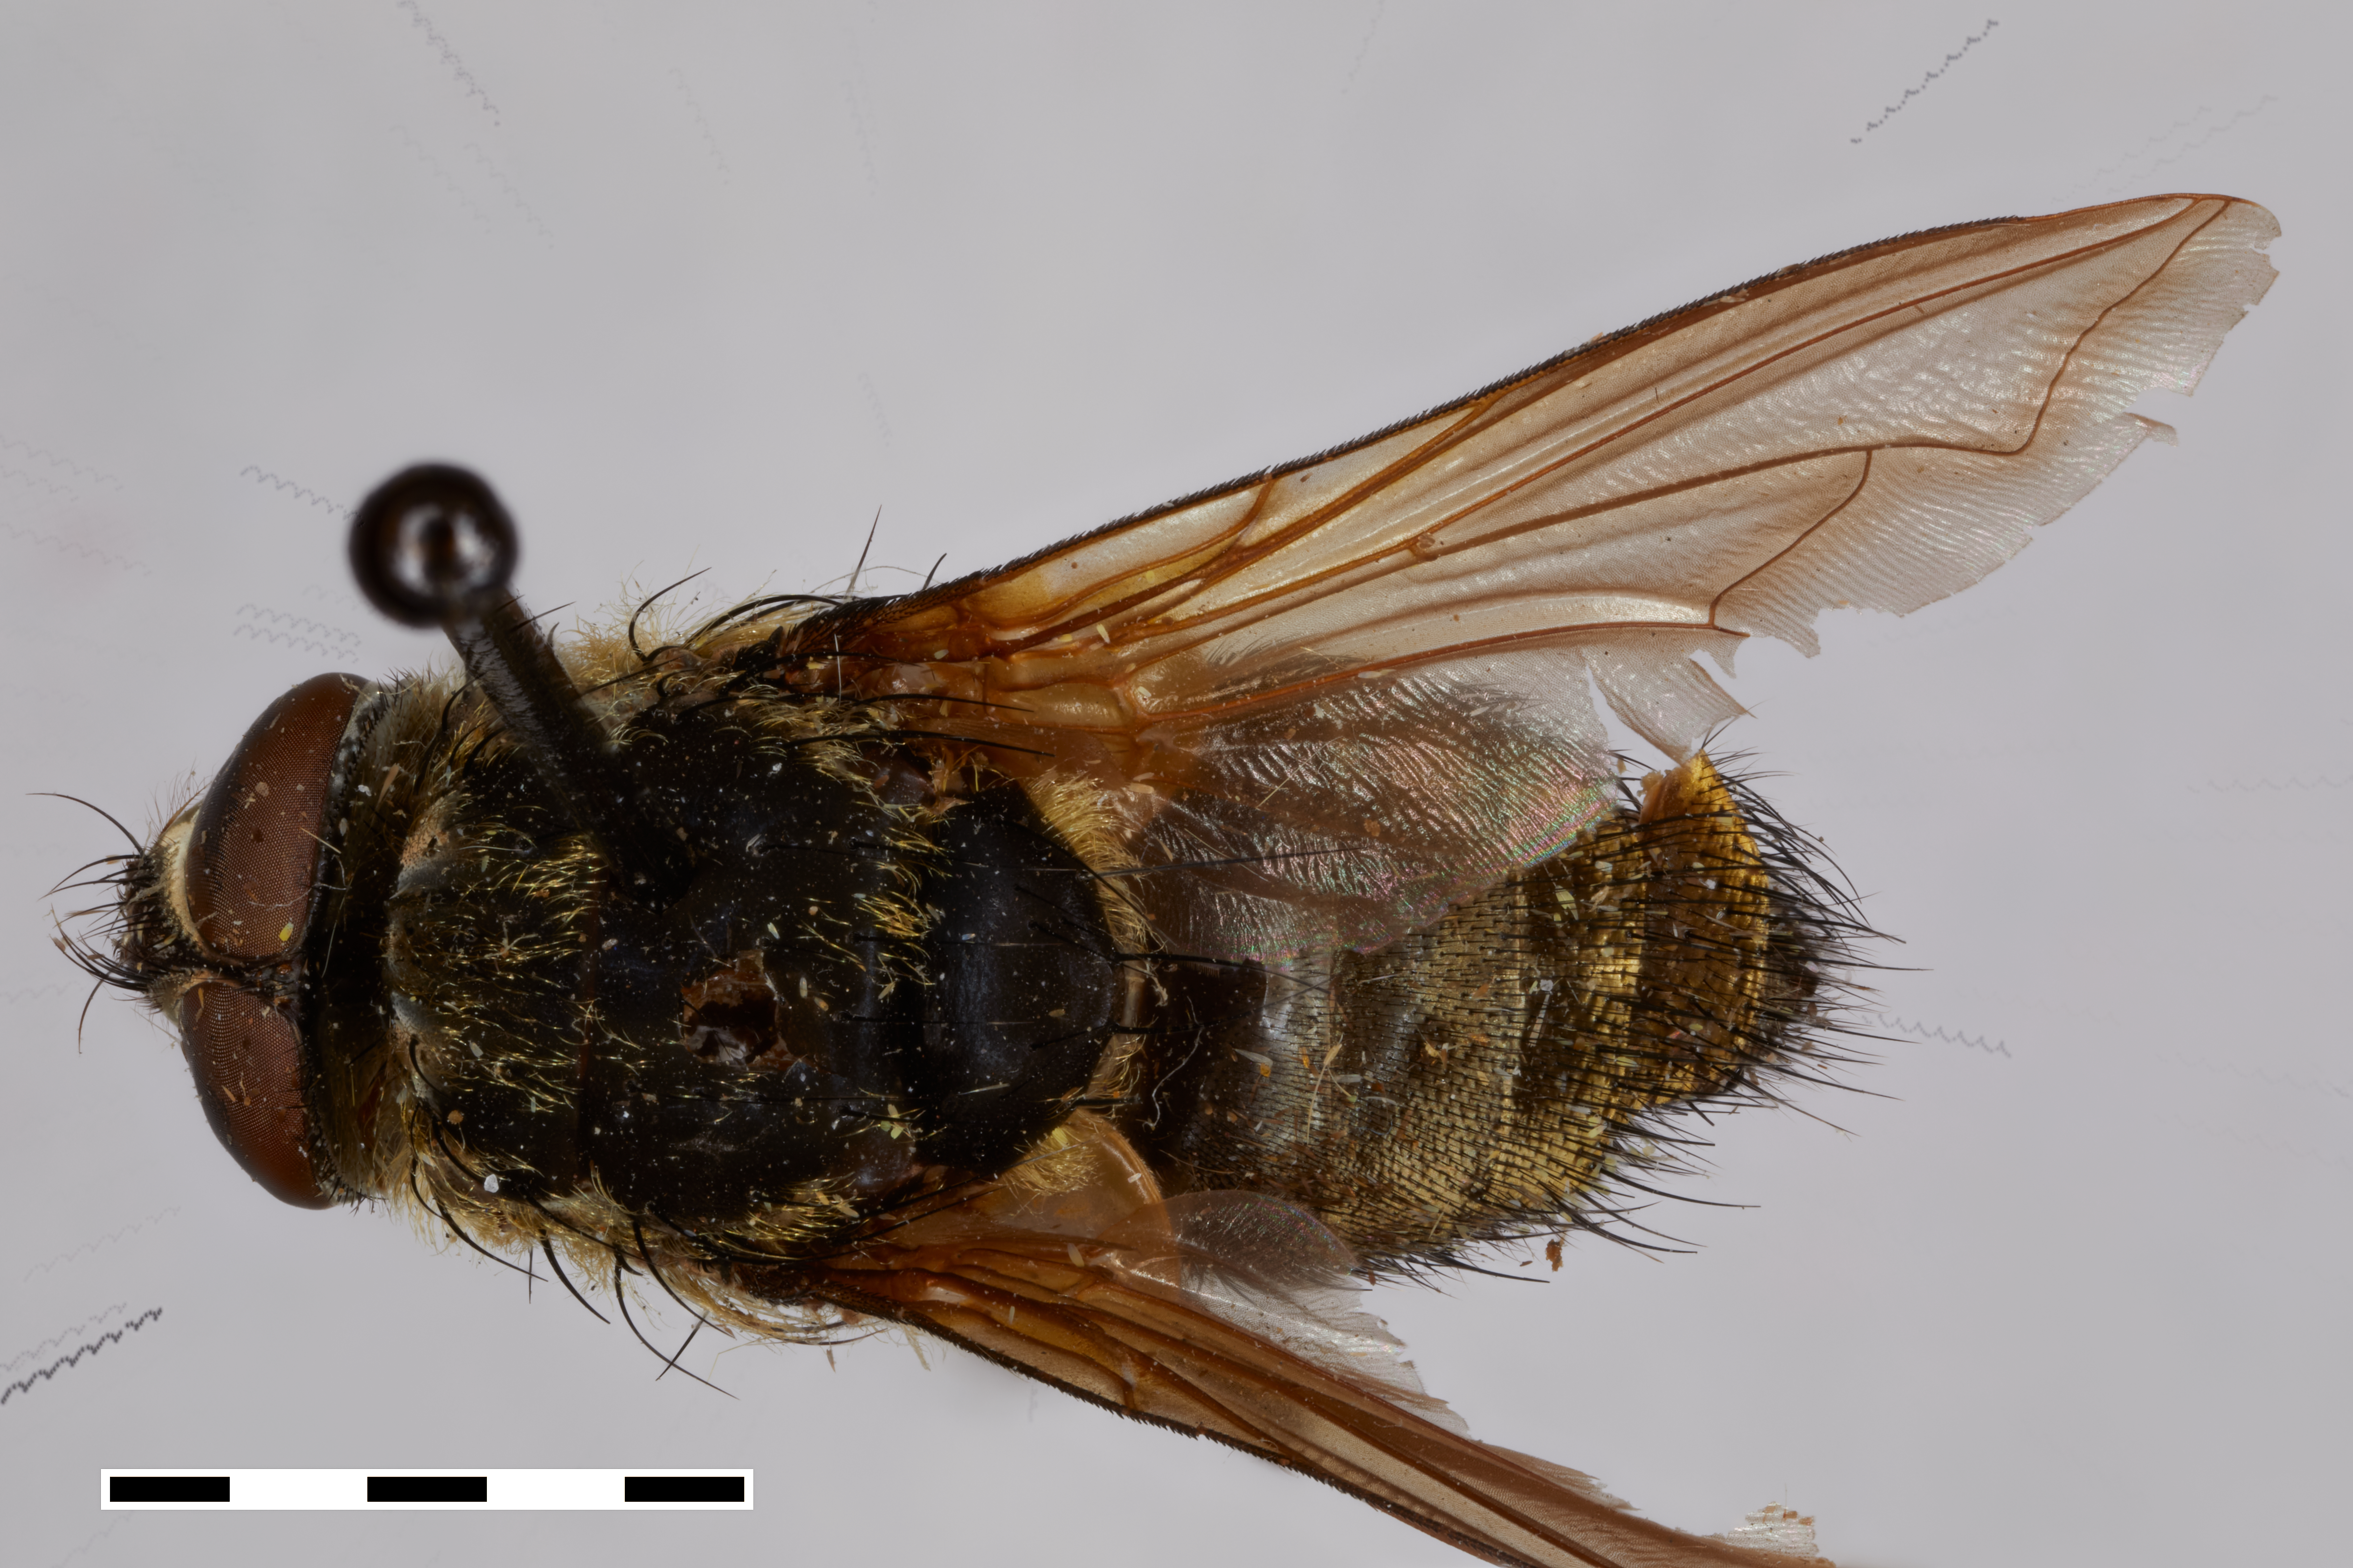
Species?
Xanthotryxus mongol
